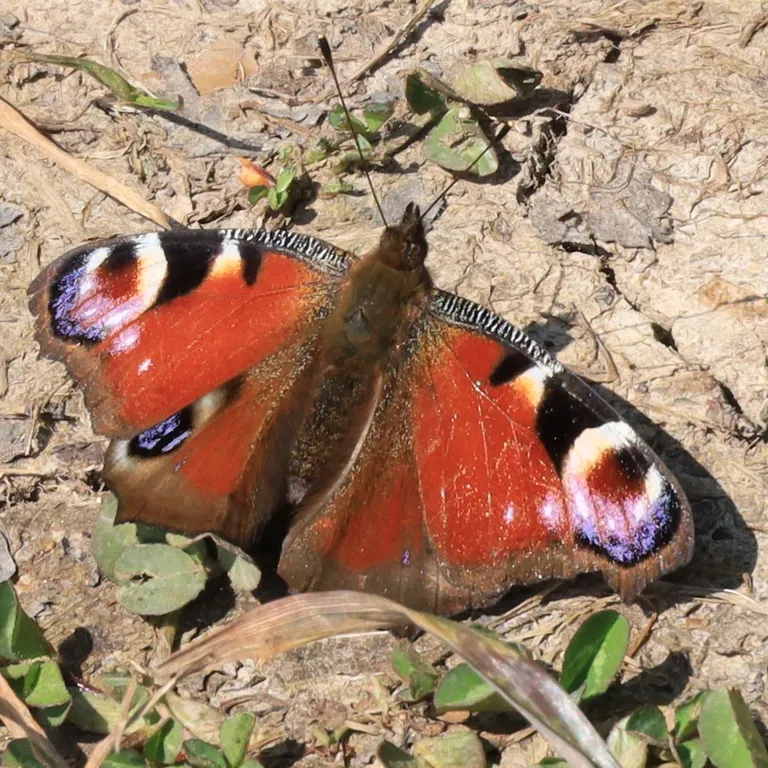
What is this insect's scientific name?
Aglais io
